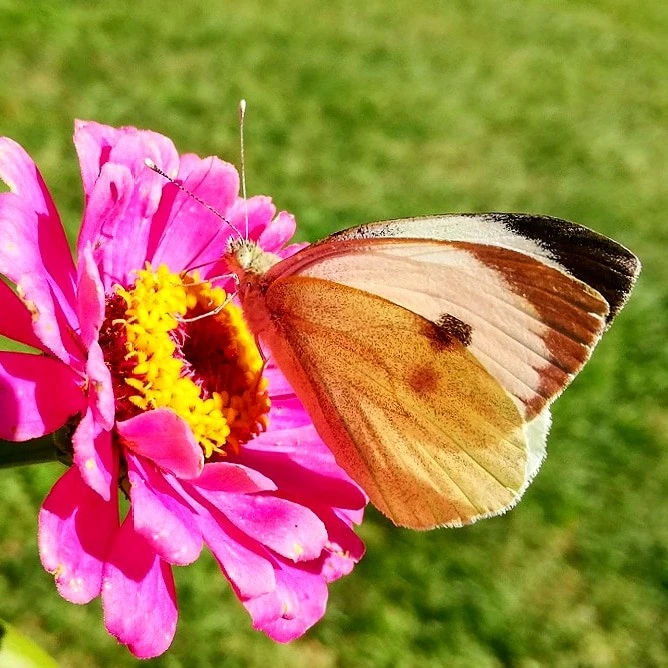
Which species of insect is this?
Pieris brassicae
